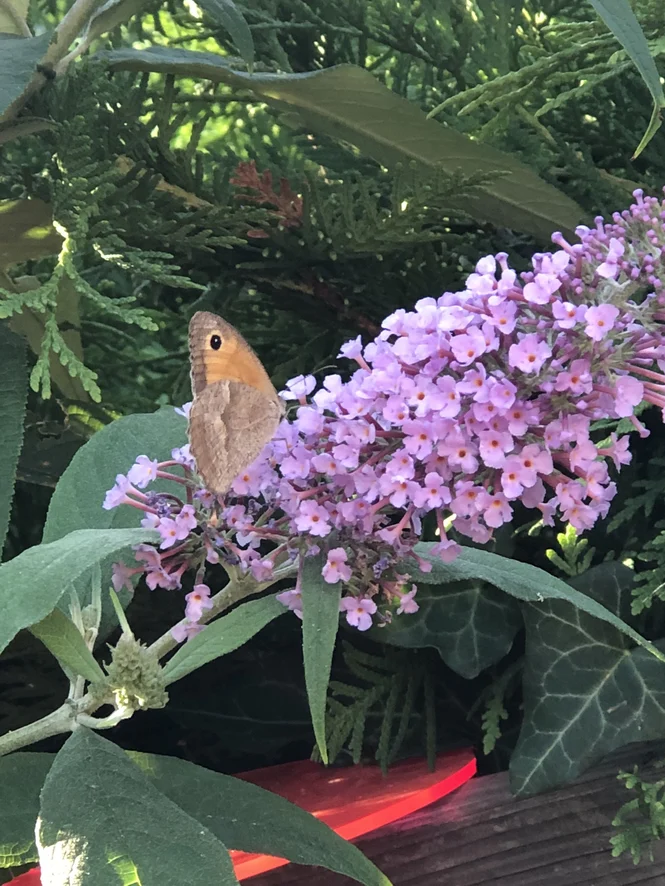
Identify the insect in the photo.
Maniola jurtina
